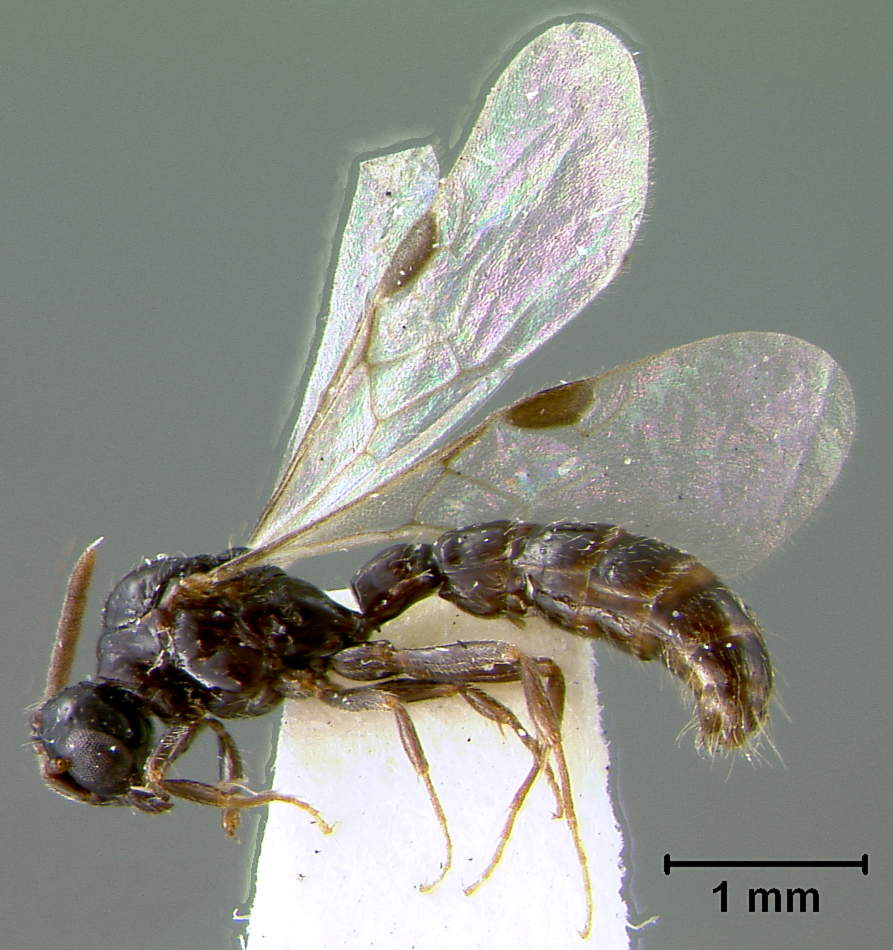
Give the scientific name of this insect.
Cerapachys davisi
